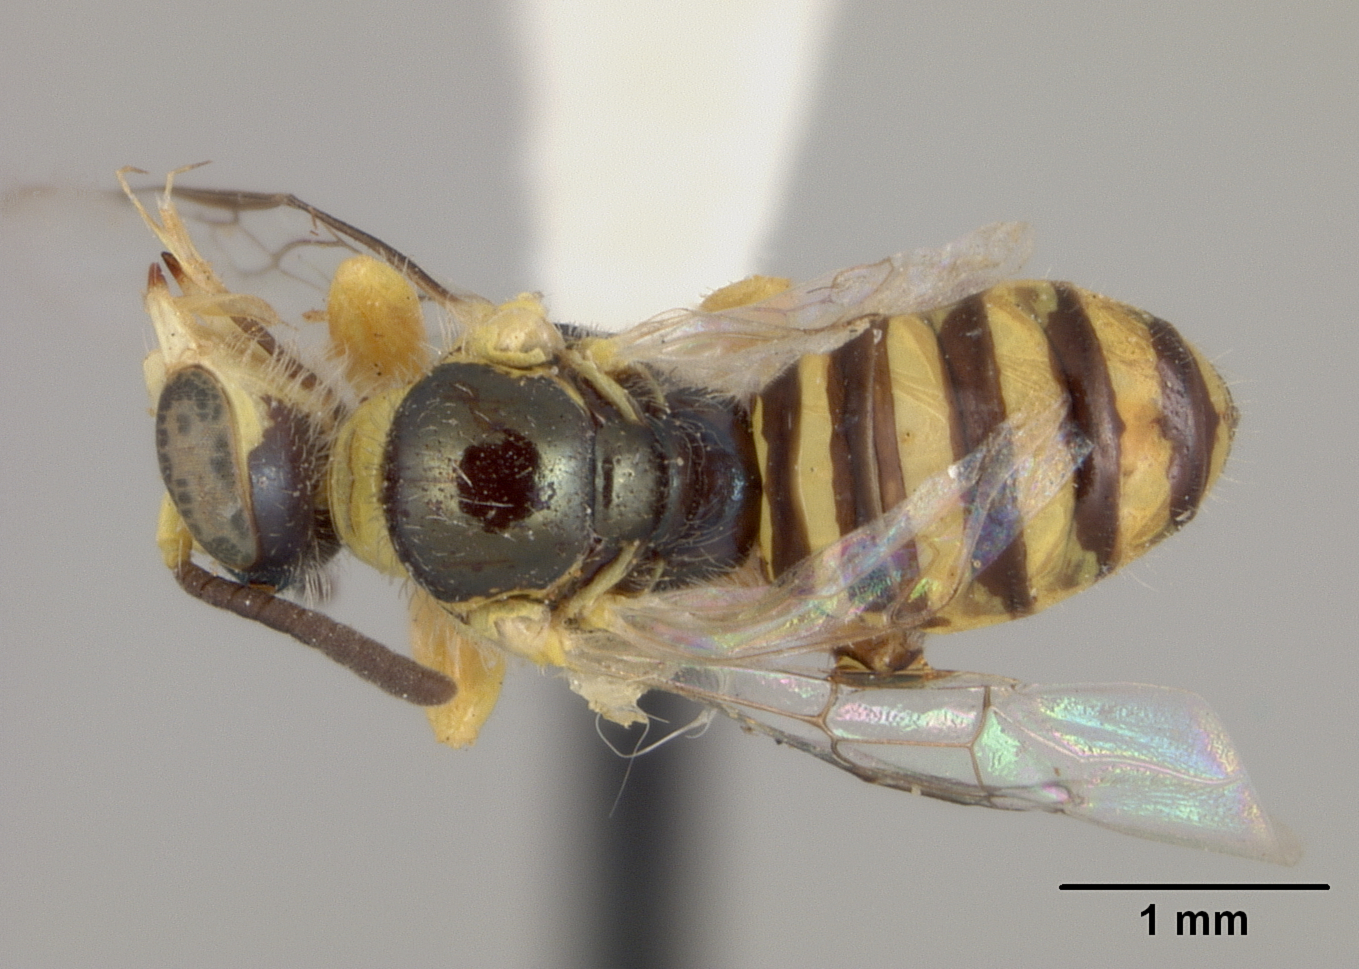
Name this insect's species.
Perdita nigricornis
